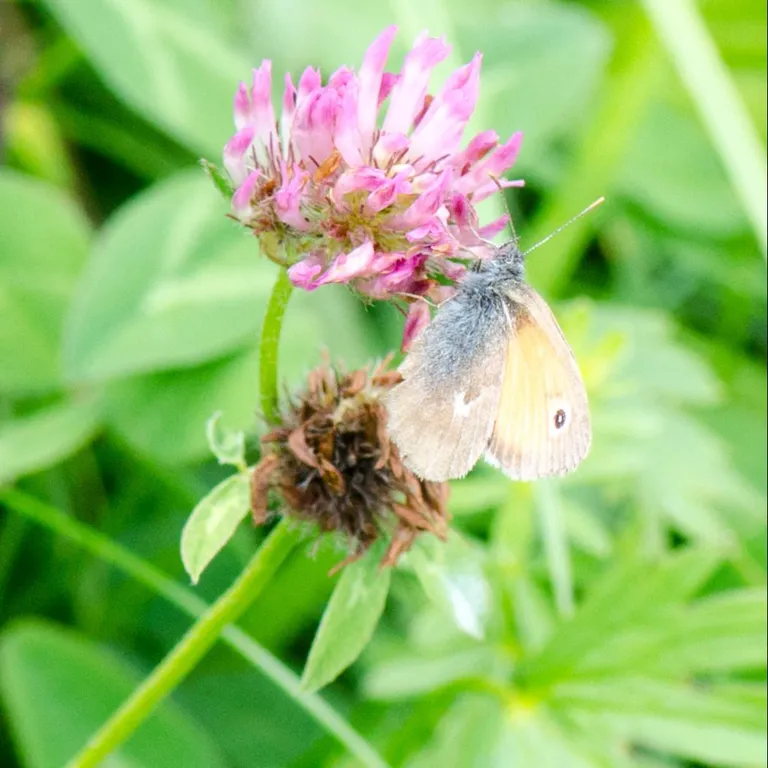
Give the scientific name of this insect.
Coenonympha pamphilus
